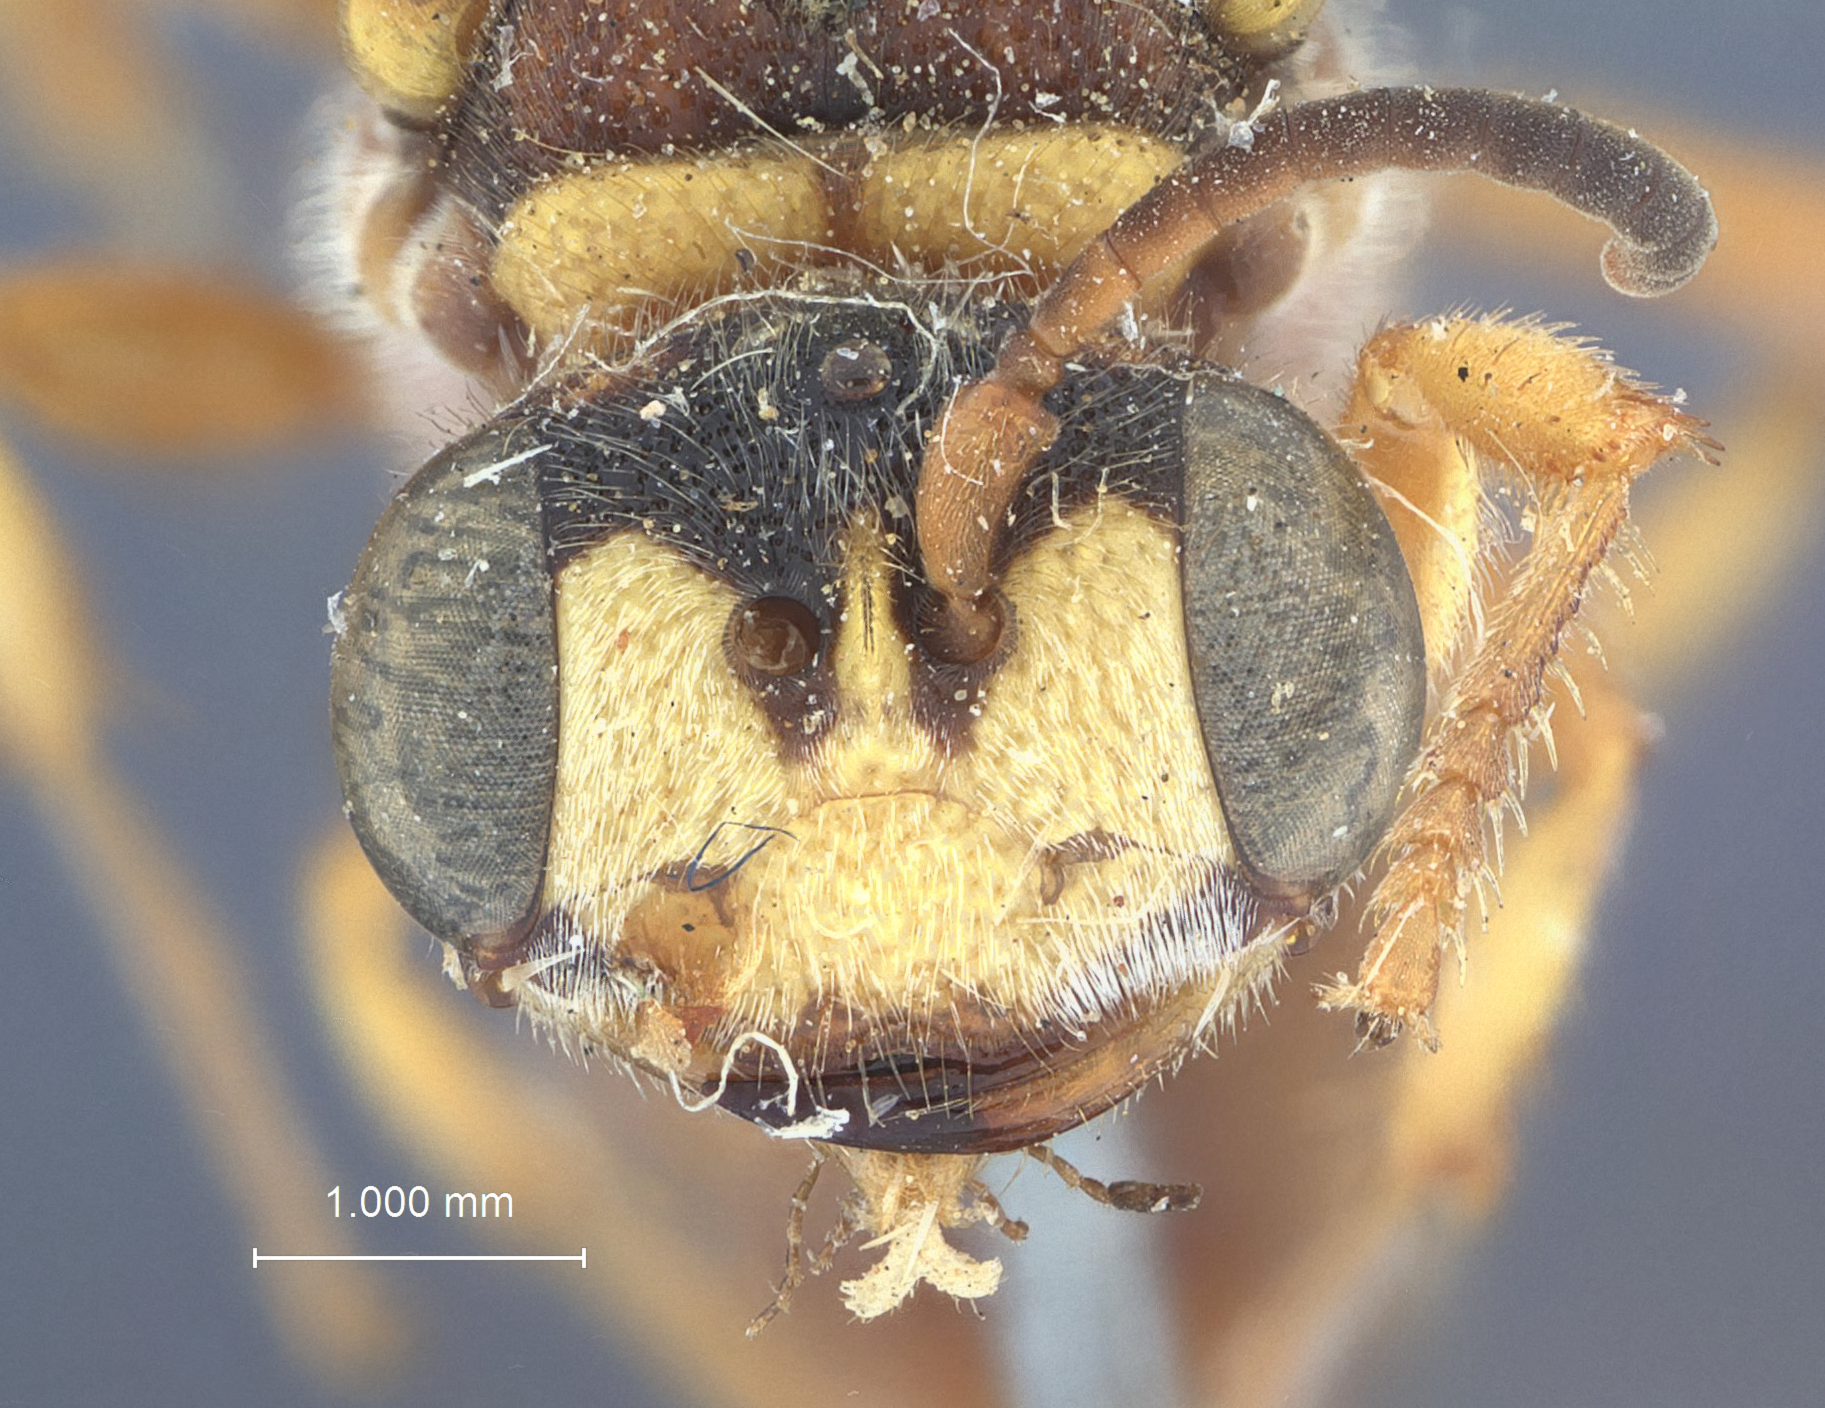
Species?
Cerceris argyrotricha
